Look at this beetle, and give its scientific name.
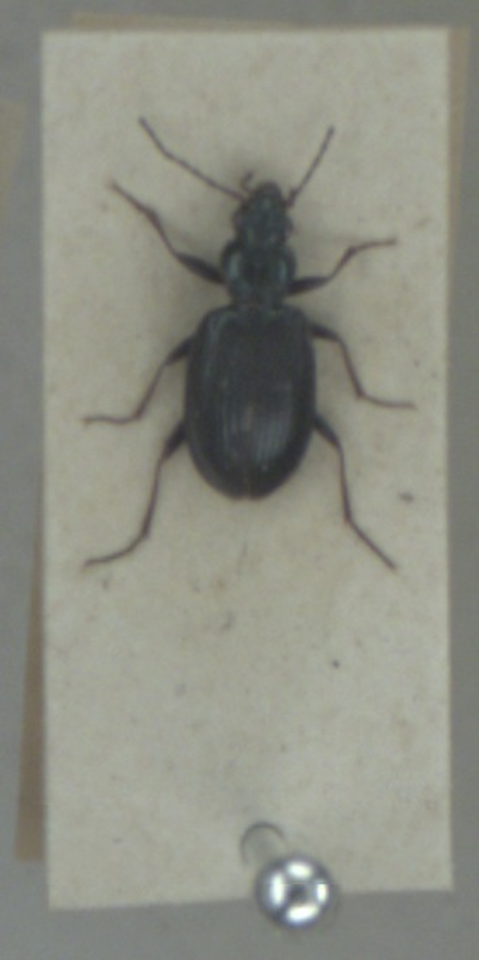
Bembidion atrocaeruleum
